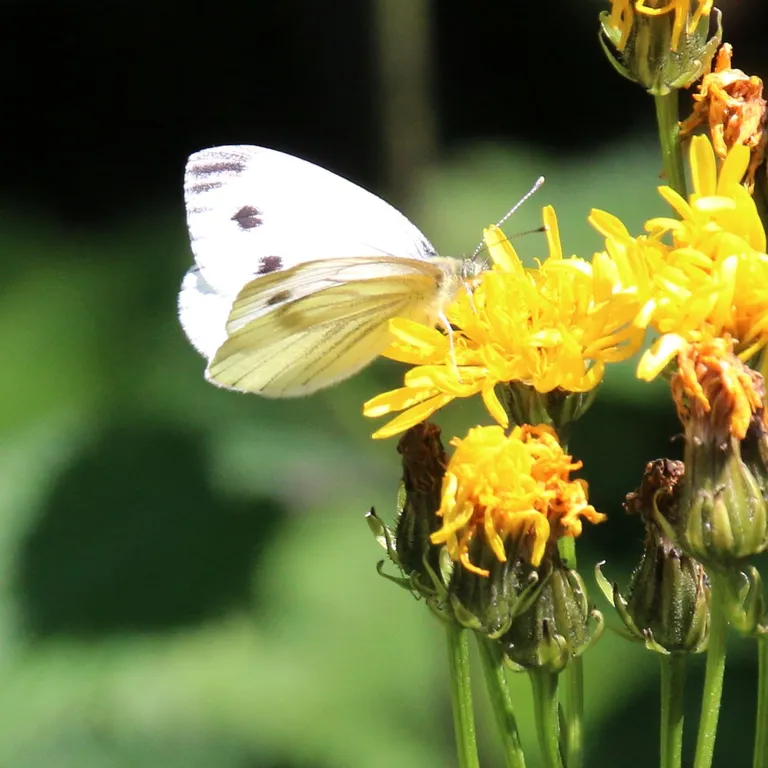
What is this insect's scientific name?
Pieris napi
